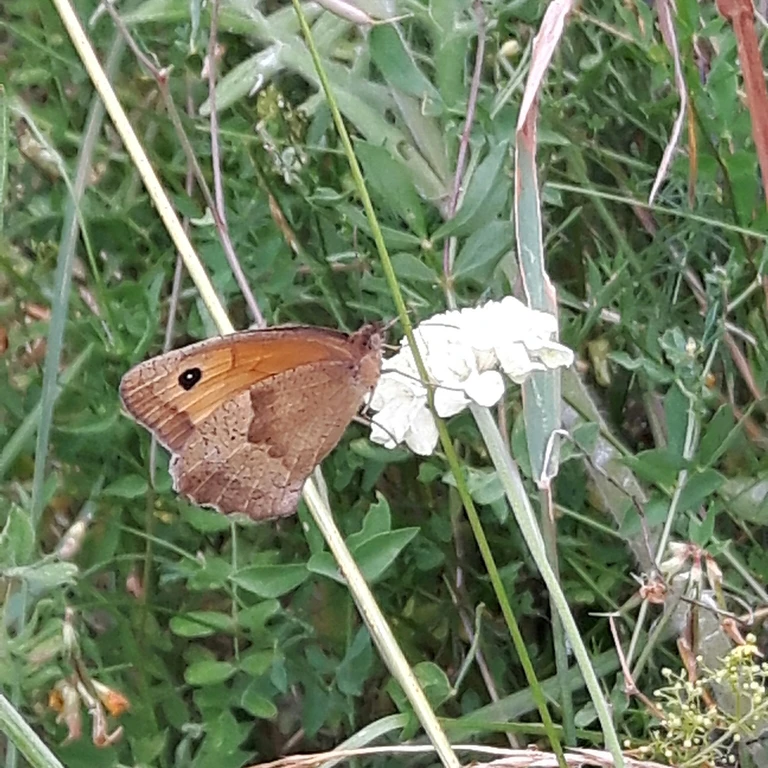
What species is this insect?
Maniola jurtina
